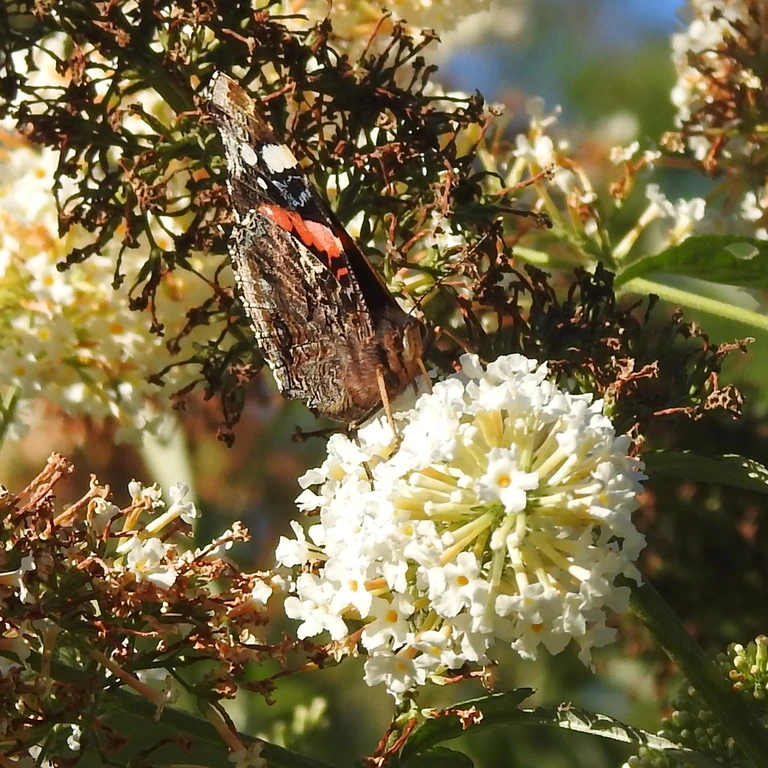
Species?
Vanessa atalanta
